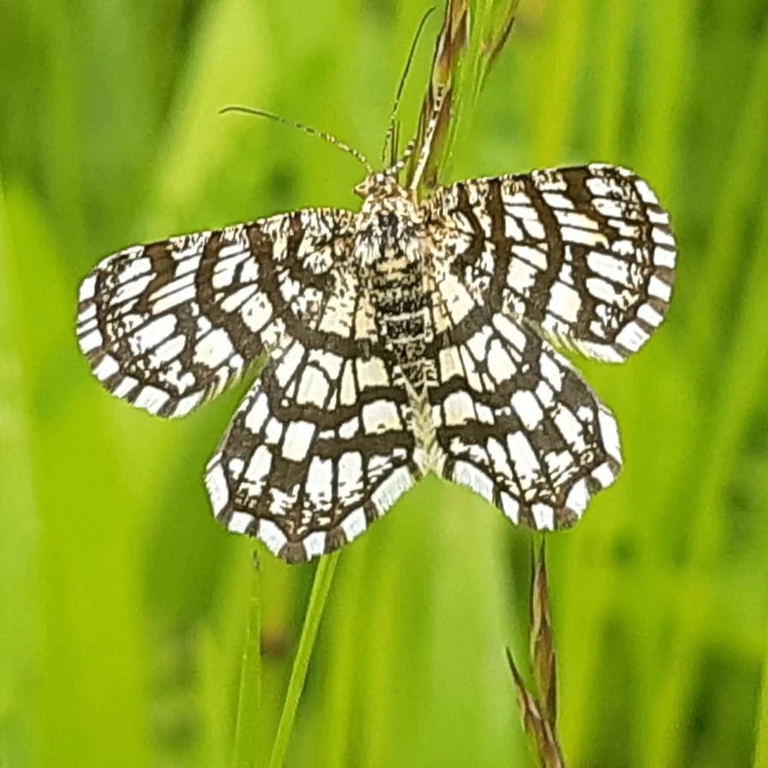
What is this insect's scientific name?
Chiasmia clathrata
